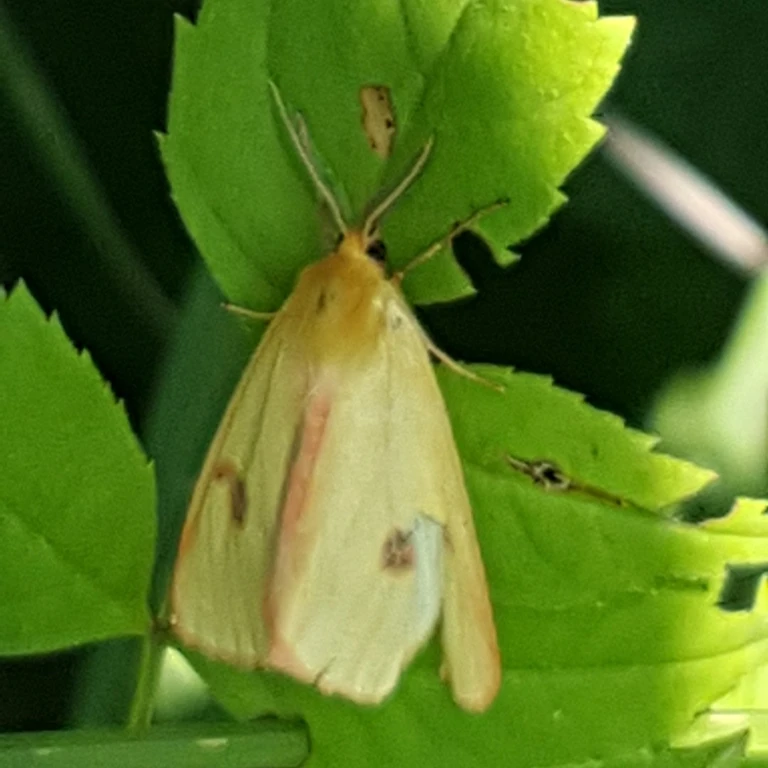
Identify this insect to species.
Diacrisia sannio
